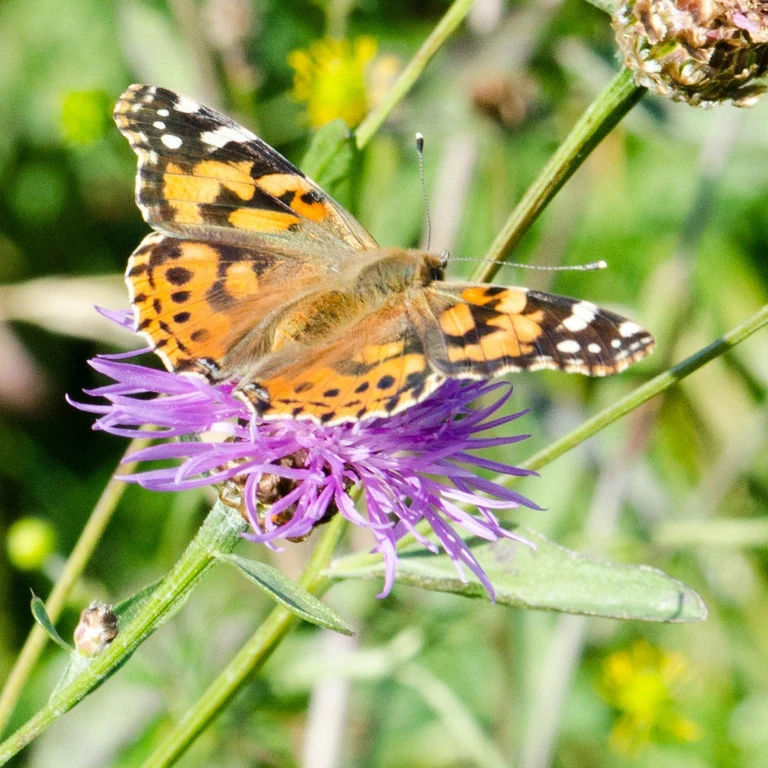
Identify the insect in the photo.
Vanessa cardui
